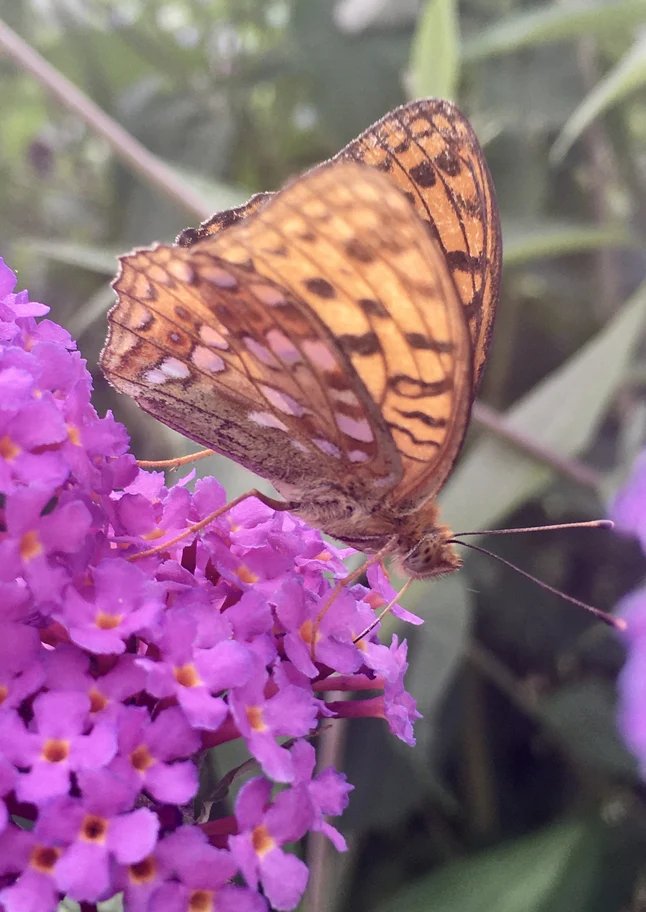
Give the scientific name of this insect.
Fabriciana adippe
